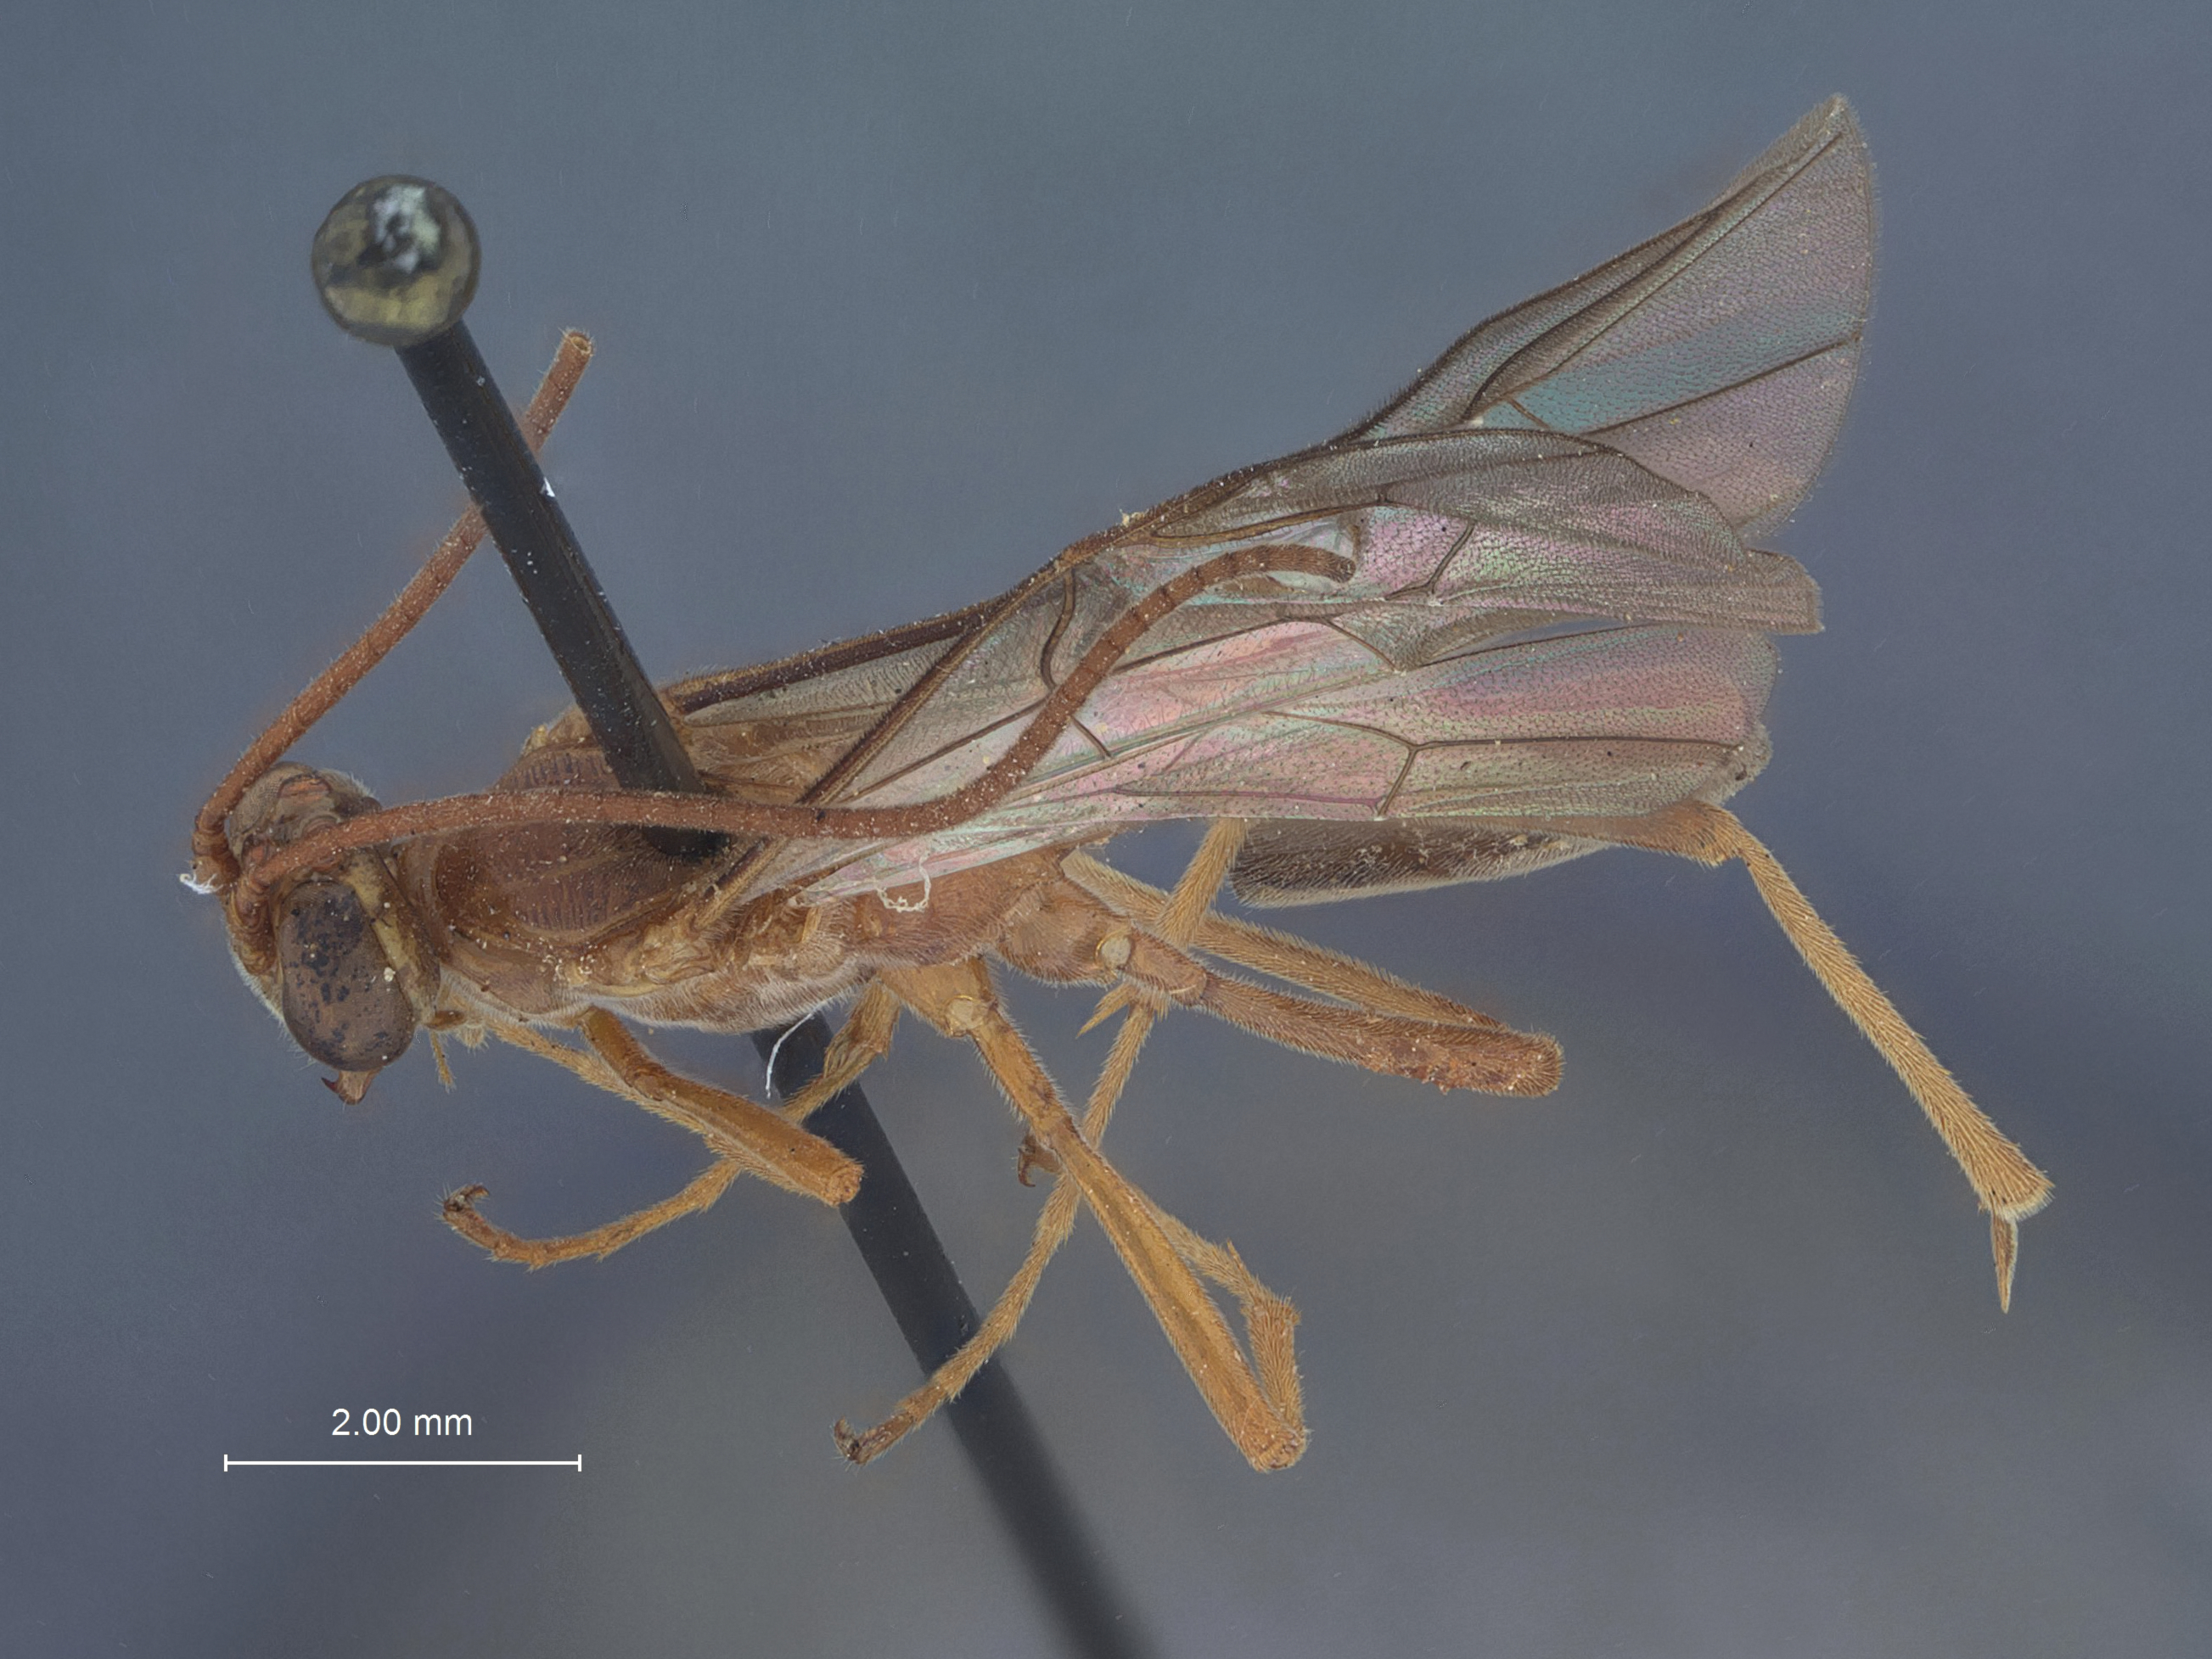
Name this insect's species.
Enicospilus heliothidis
